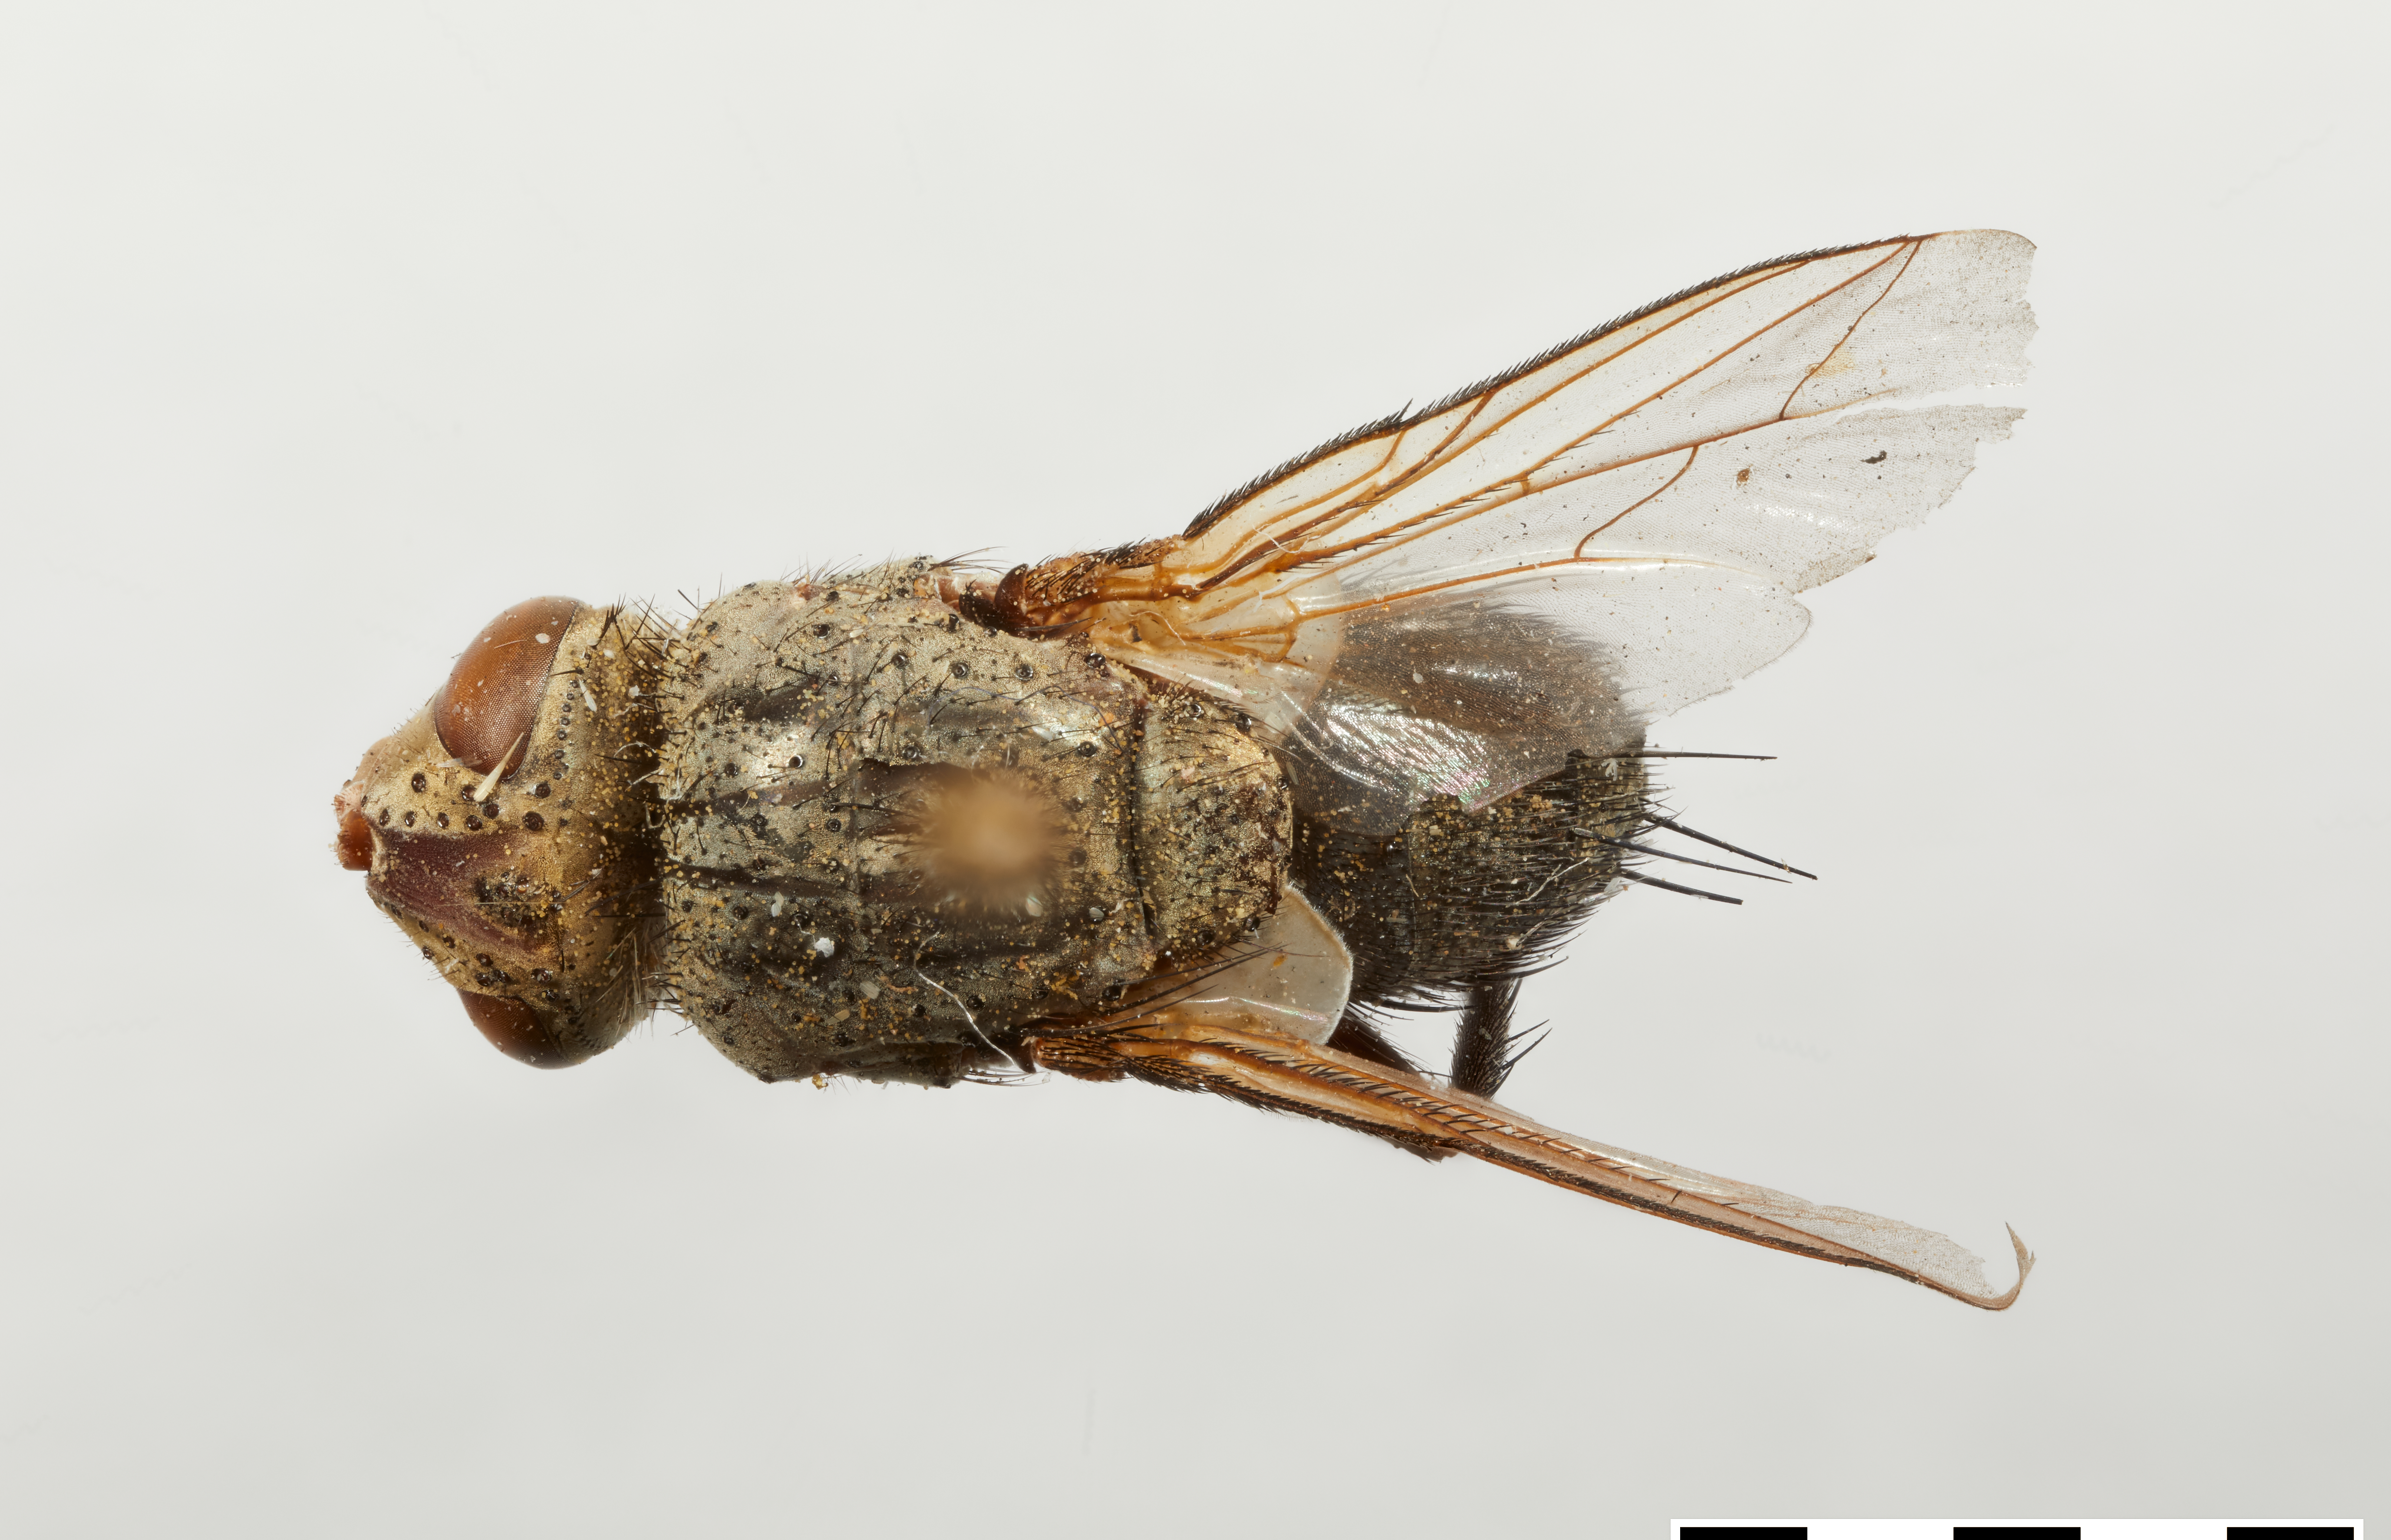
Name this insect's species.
Plagiomima abdominalis
